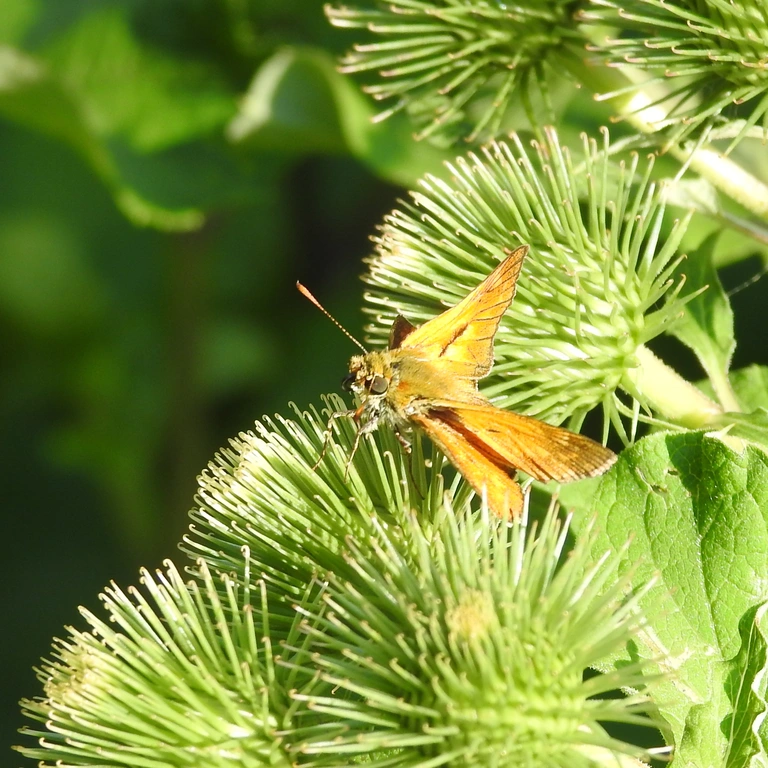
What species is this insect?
Ochlodes sylvanus (also Ochlodes venata)
